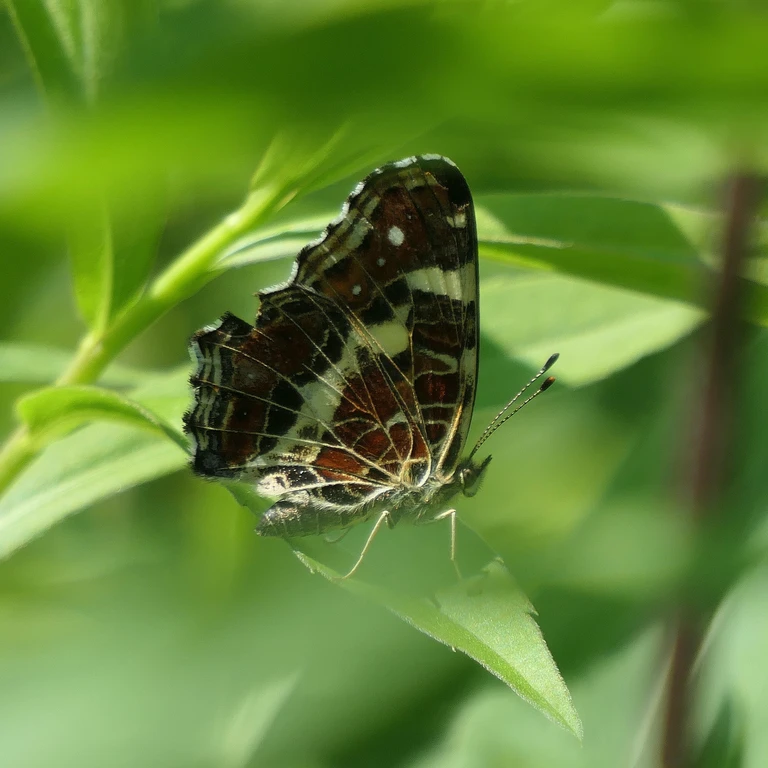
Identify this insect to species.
Araschnia levana
